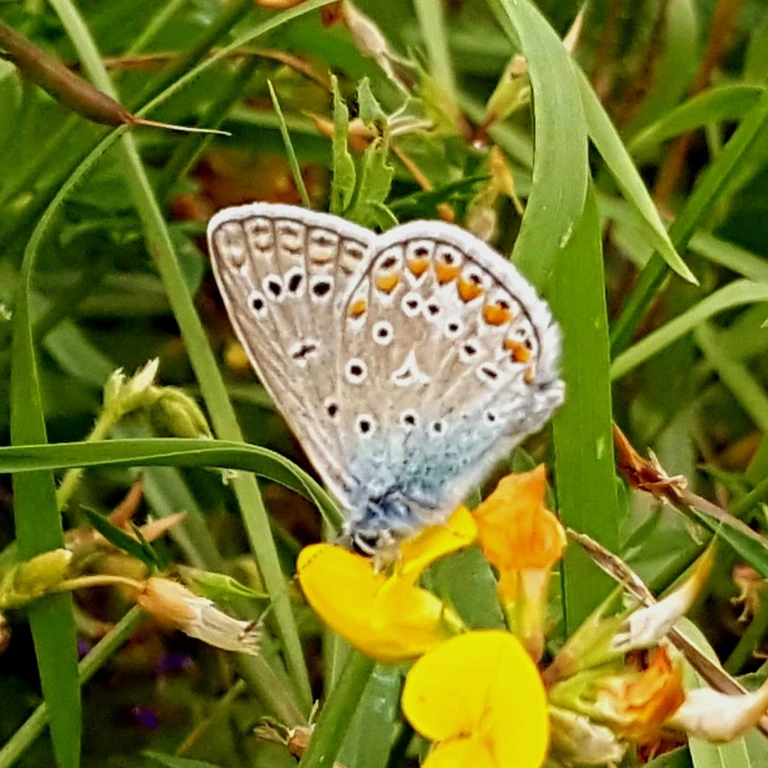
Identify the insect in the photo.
Polyommatus icarus
